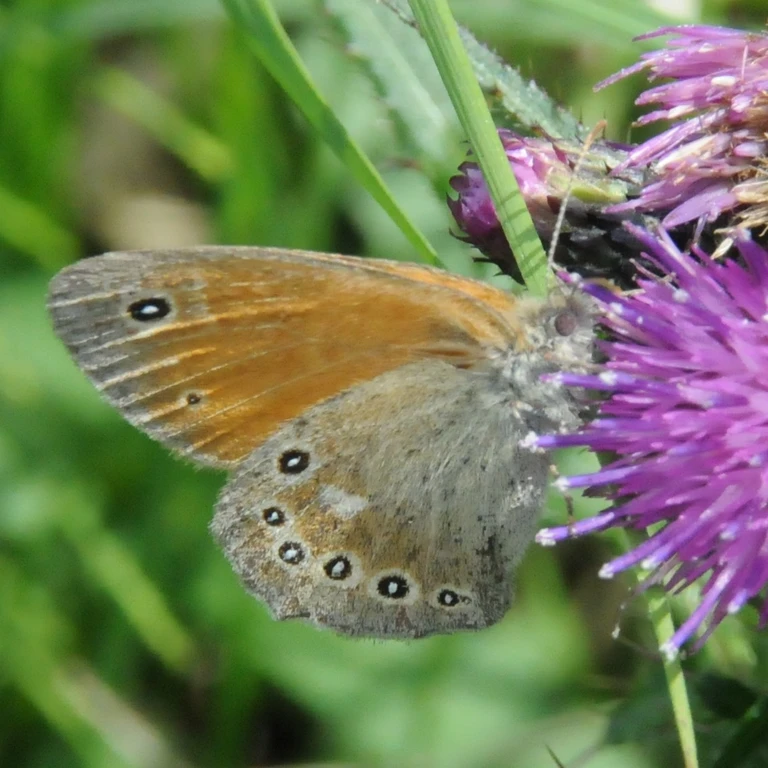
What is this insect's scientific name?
Coenonympha glycerion (also Coenonympha iphis)
